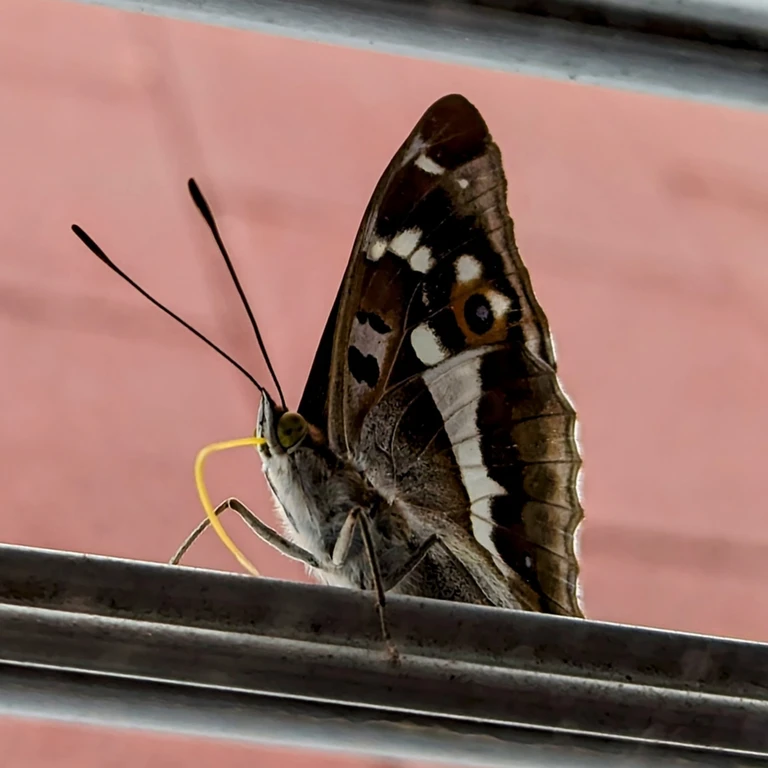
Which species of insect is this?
Apatura iris
